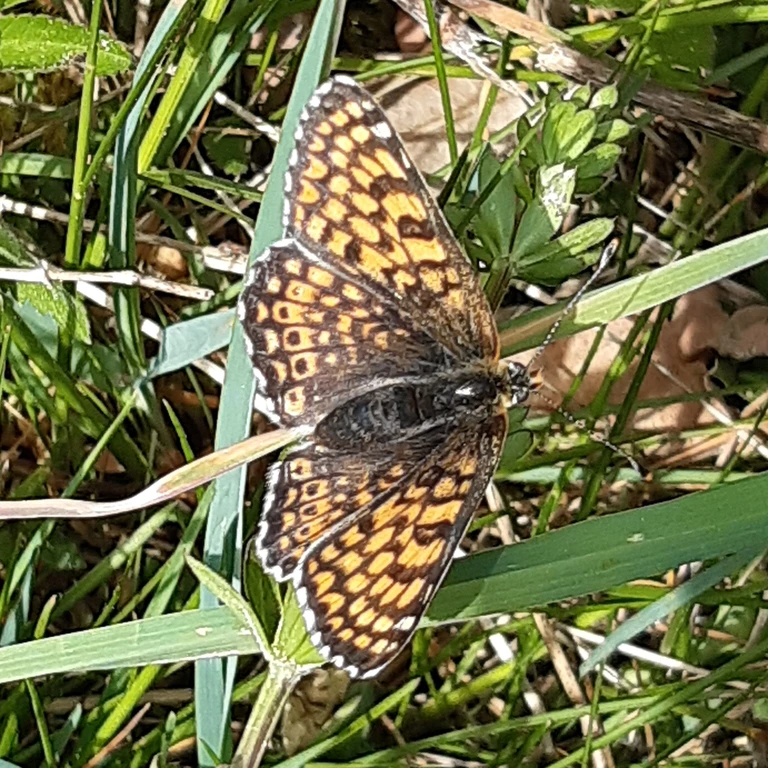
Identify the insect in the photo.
Melitaea cinxia
